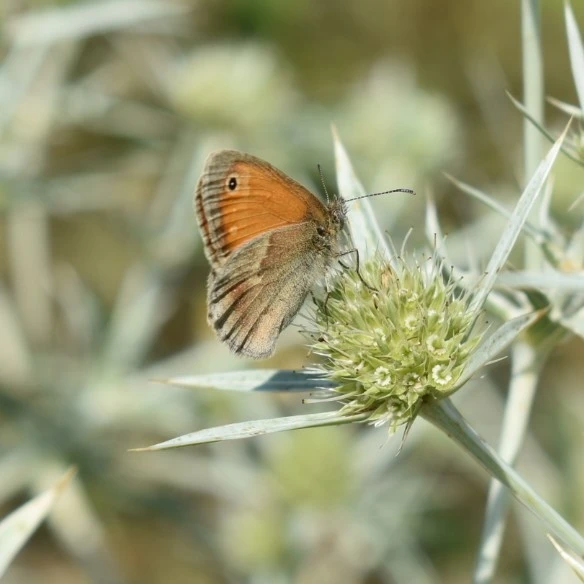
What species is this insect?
Coenonympha pamphilus
